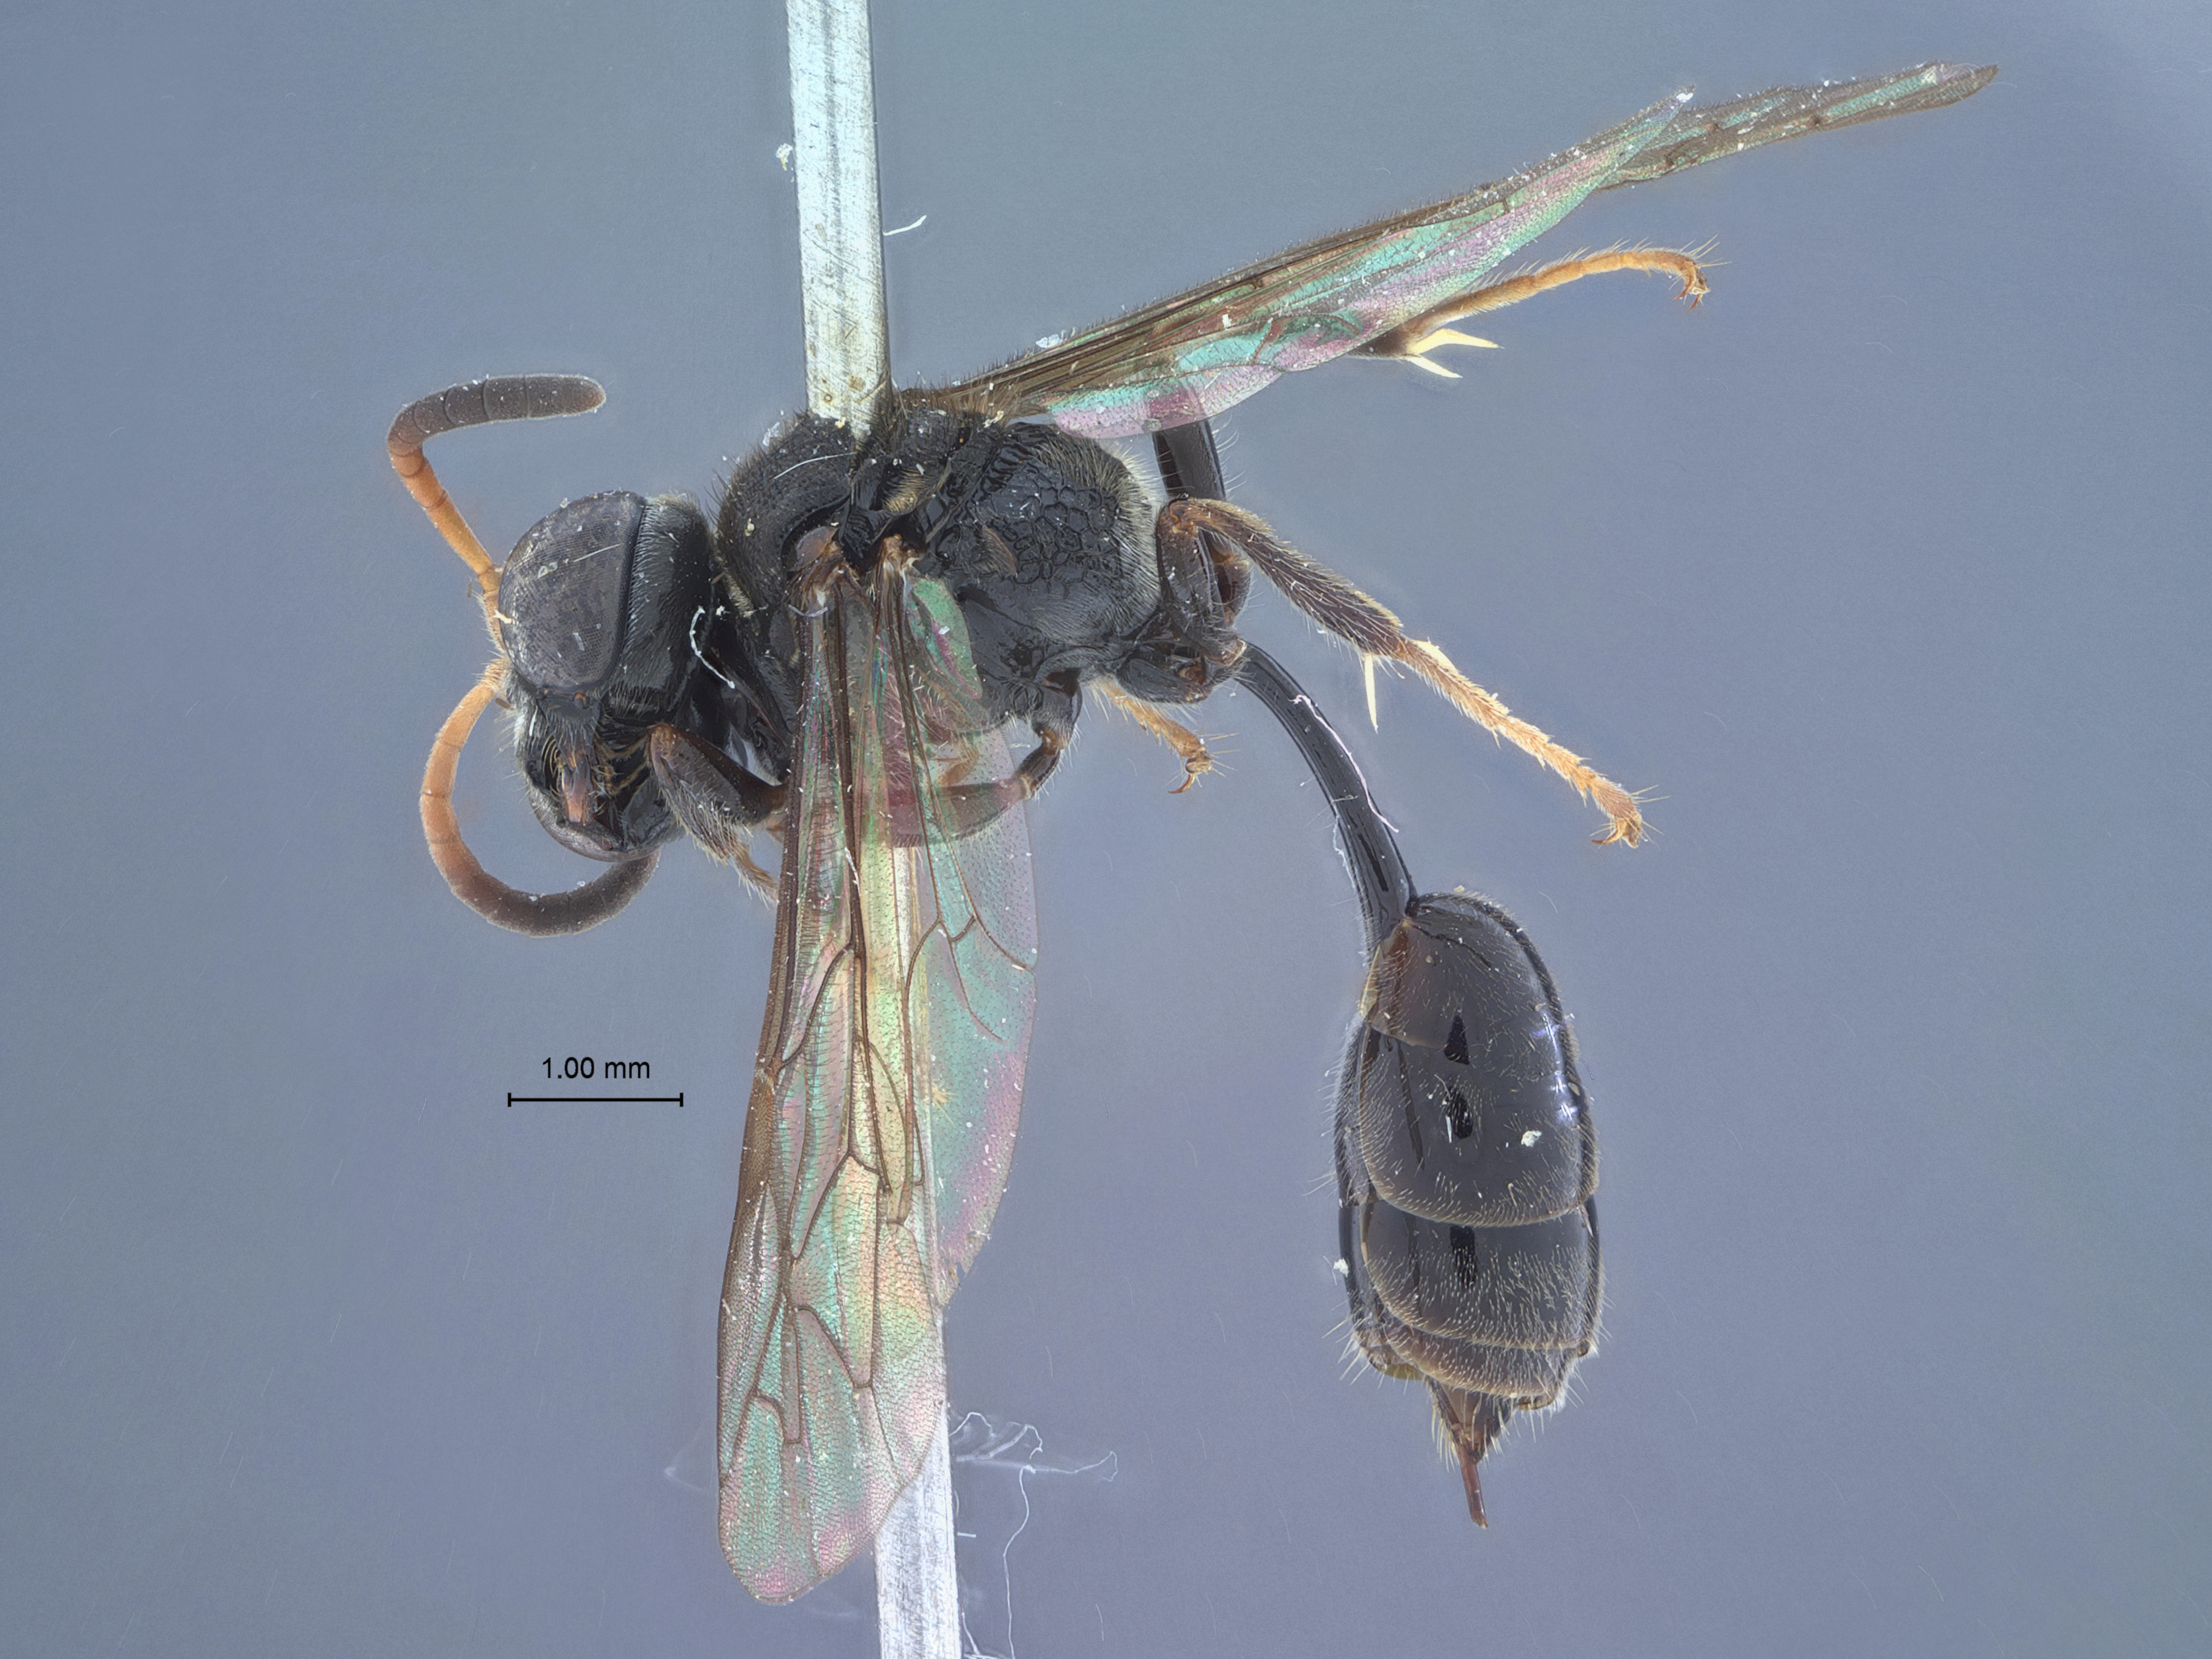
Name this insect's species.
Psen canalicus
